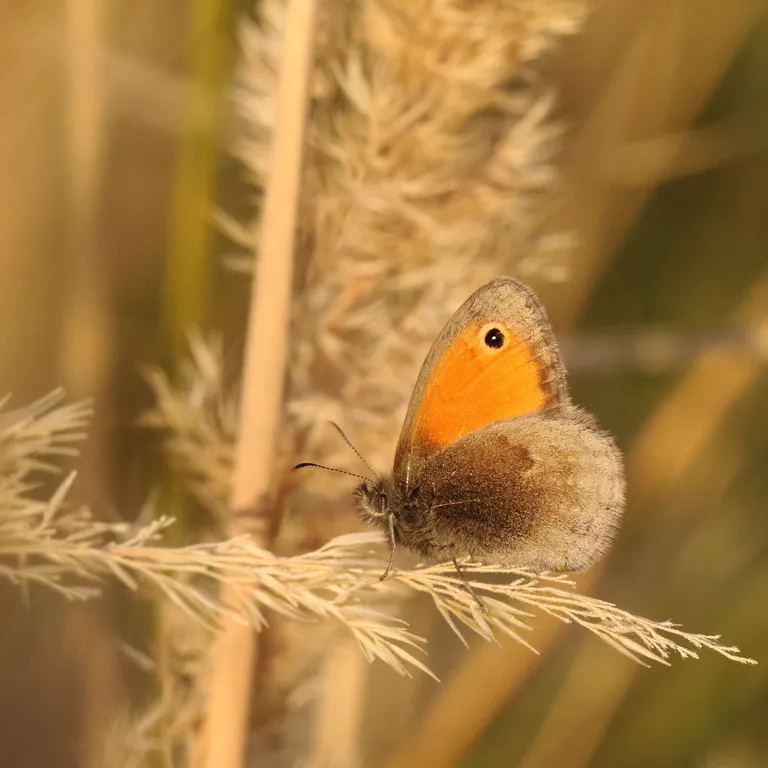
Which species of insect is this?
Coenonympha pamphilus
